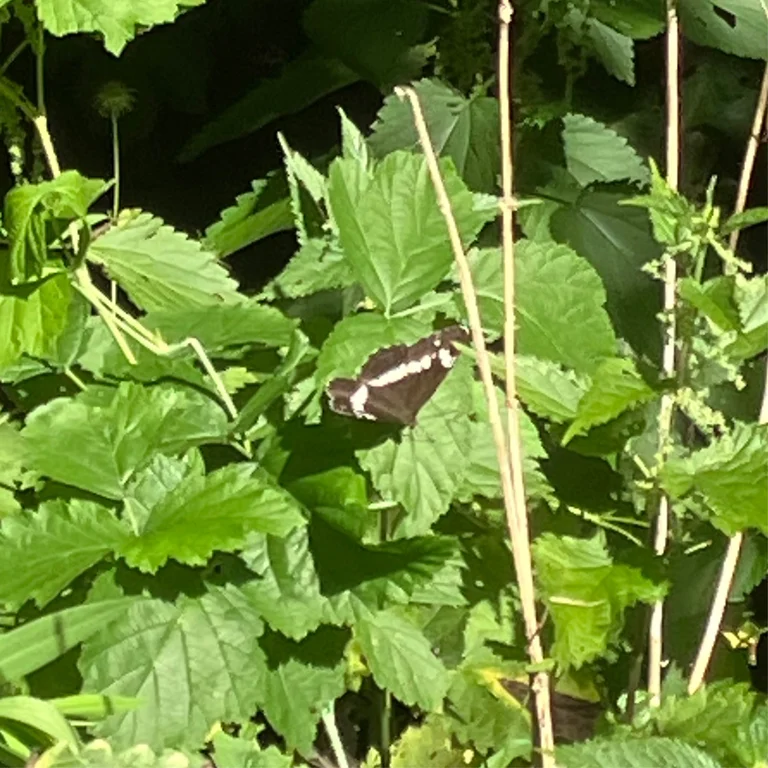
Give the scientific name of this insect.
Limenitis camilla (also Ladoga camilla)
